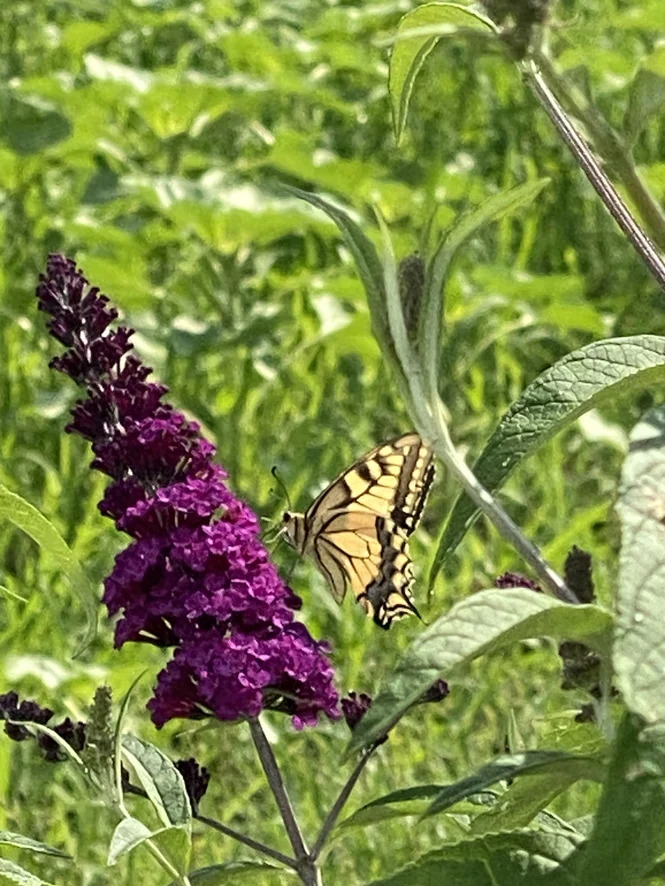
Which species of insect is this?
Papilio machaon
